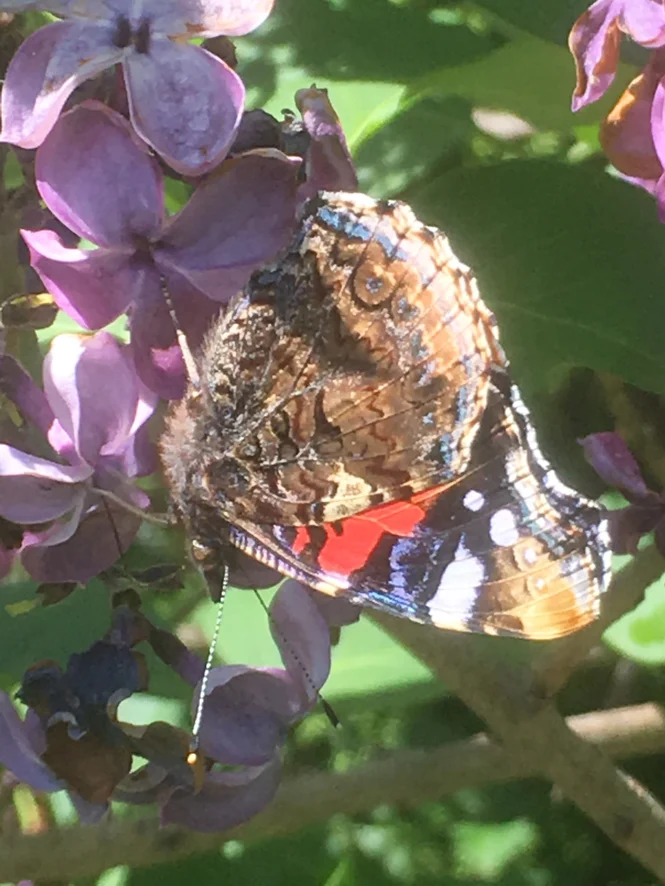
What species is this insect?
Vanessa atalanta
